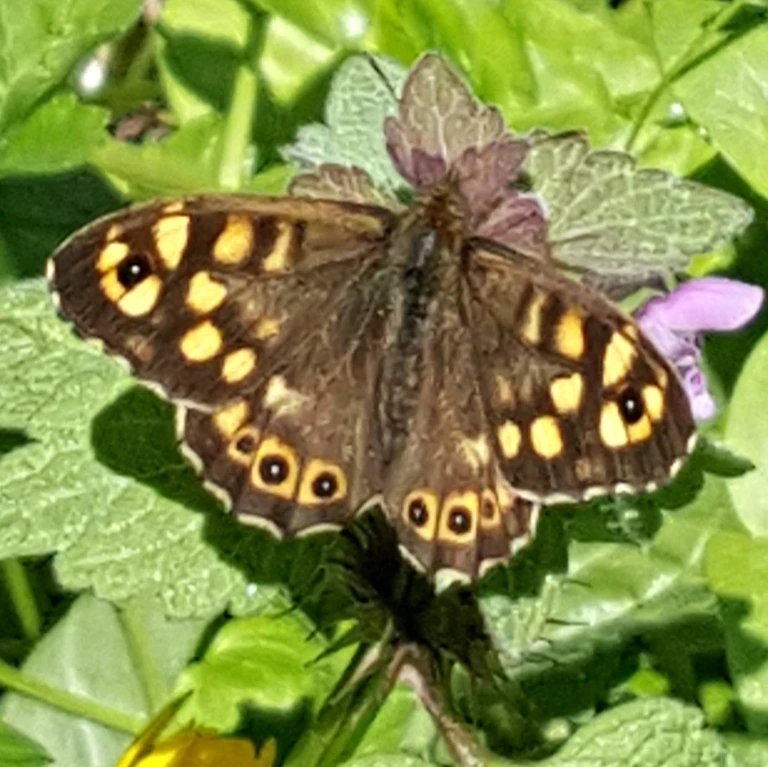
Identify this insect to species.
Pararge aegeria
